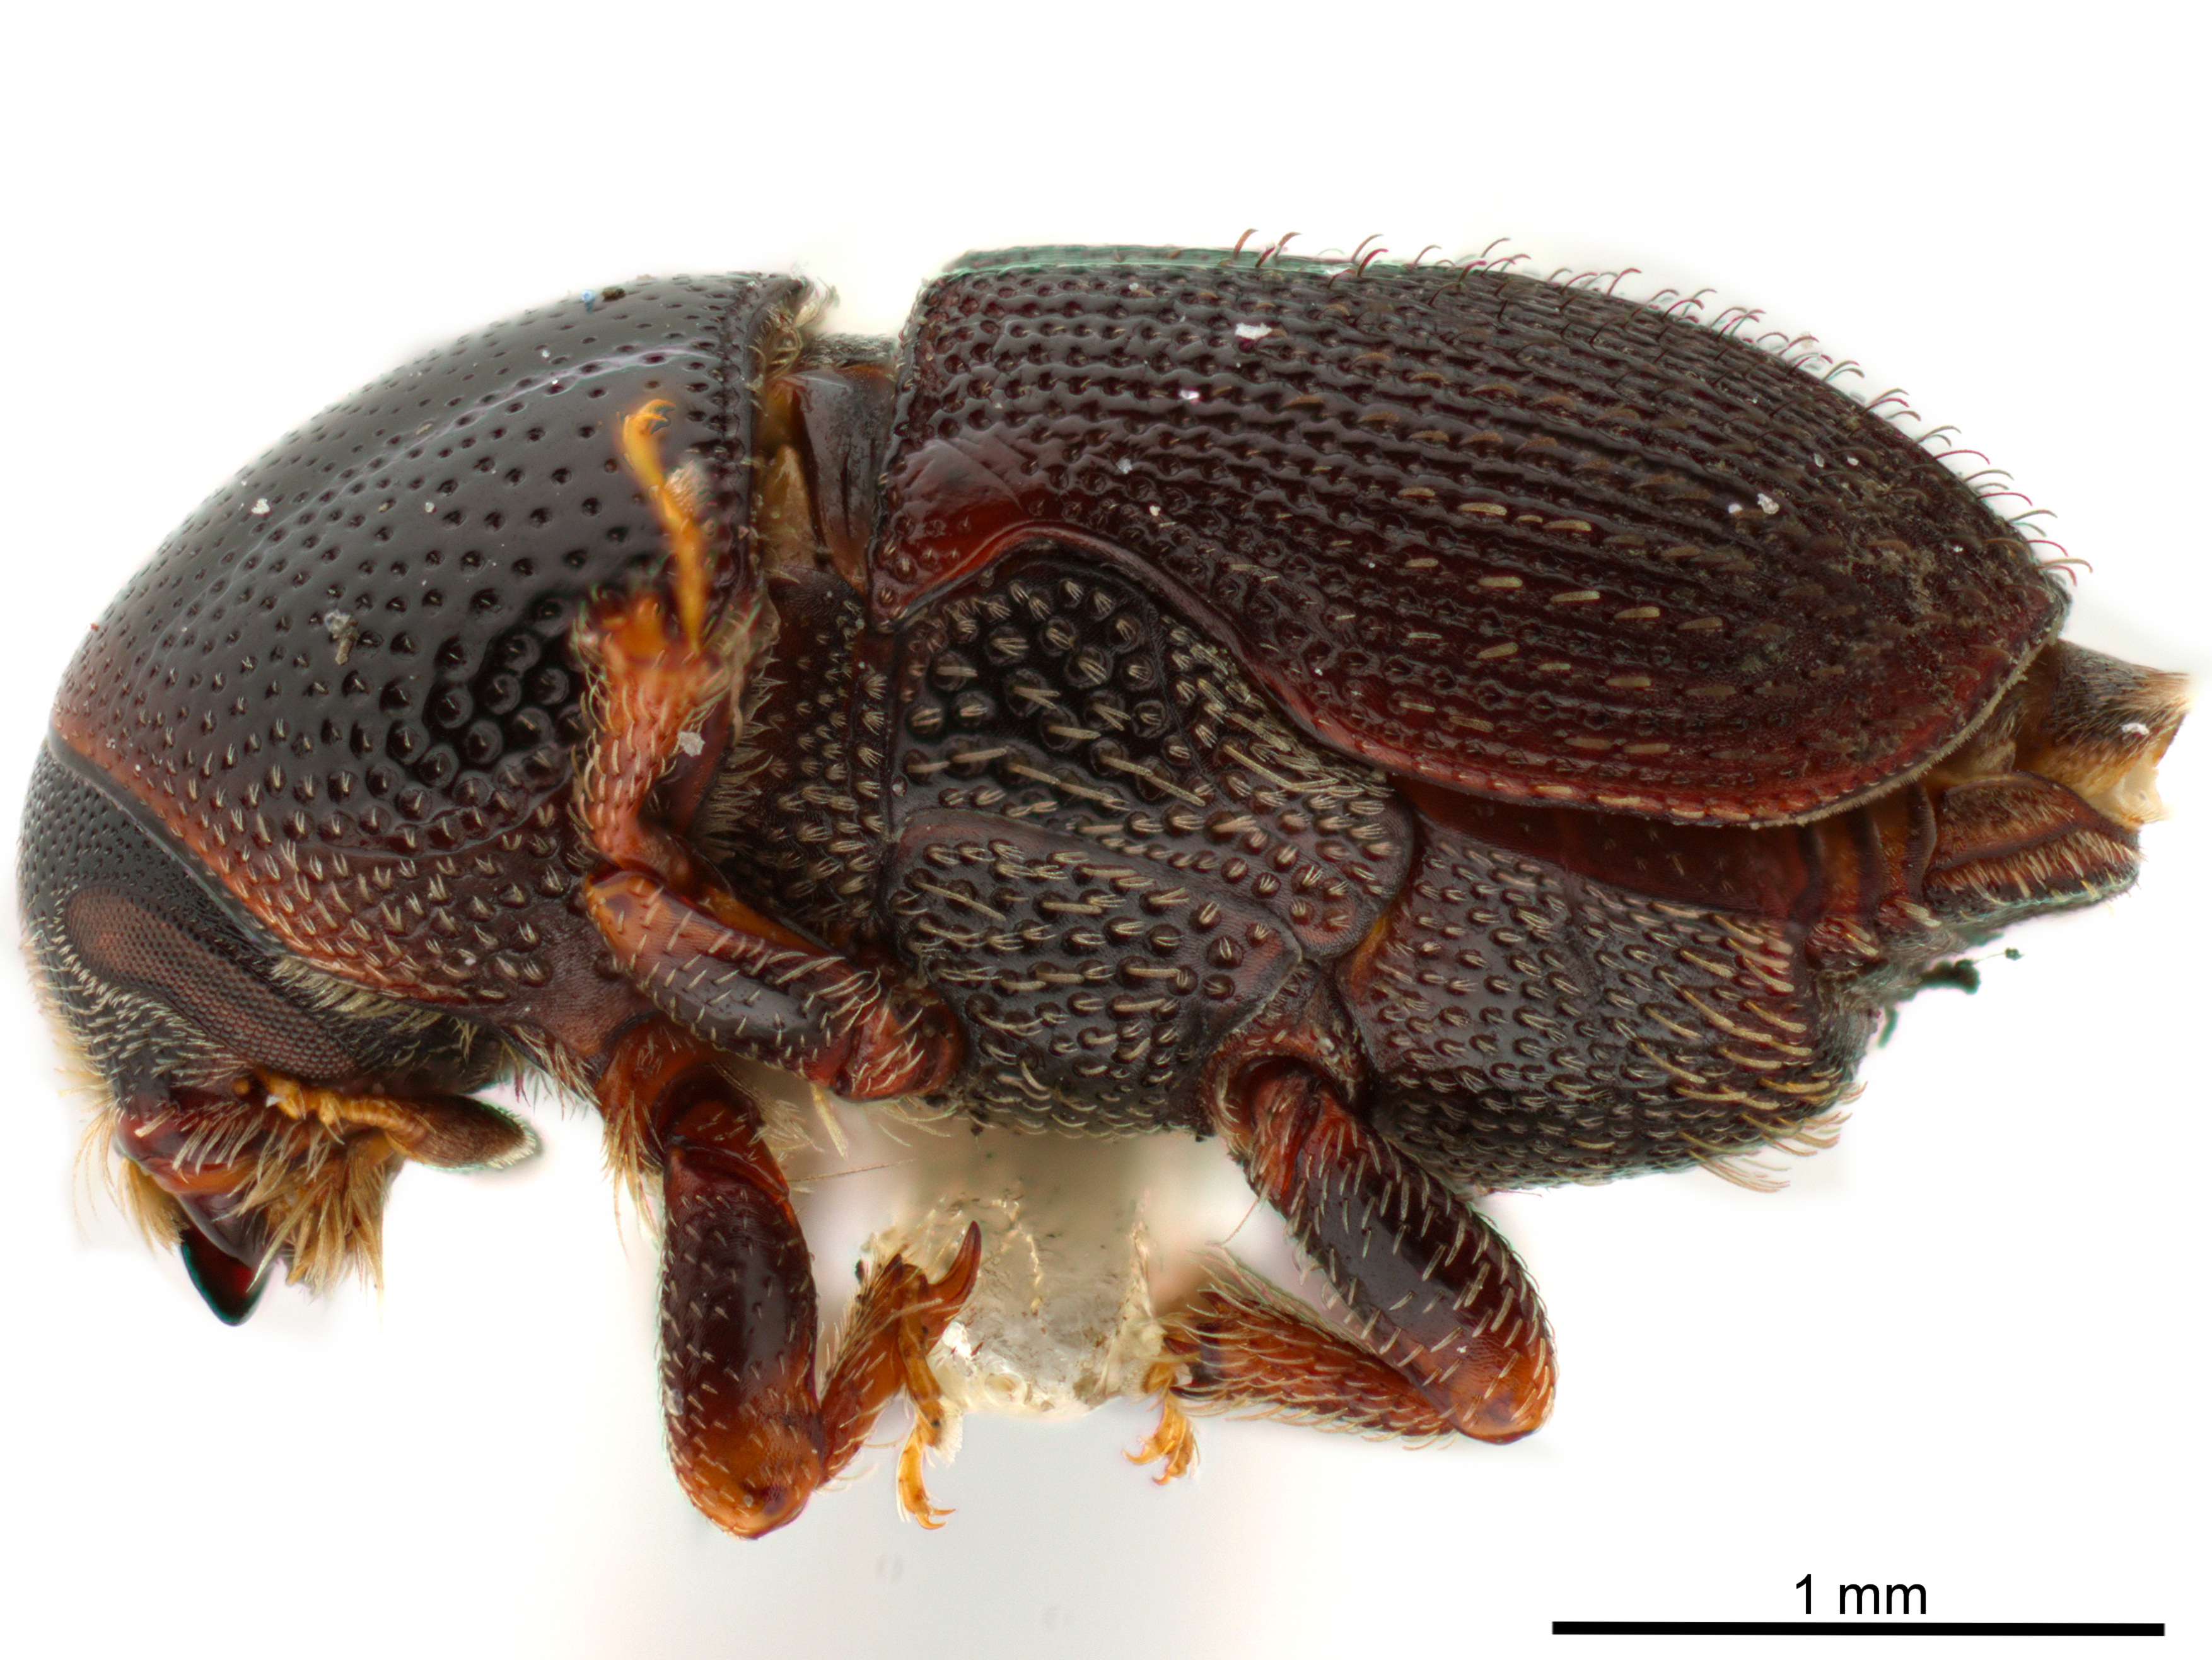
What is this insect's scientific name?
Scolytopsis orinocanus
